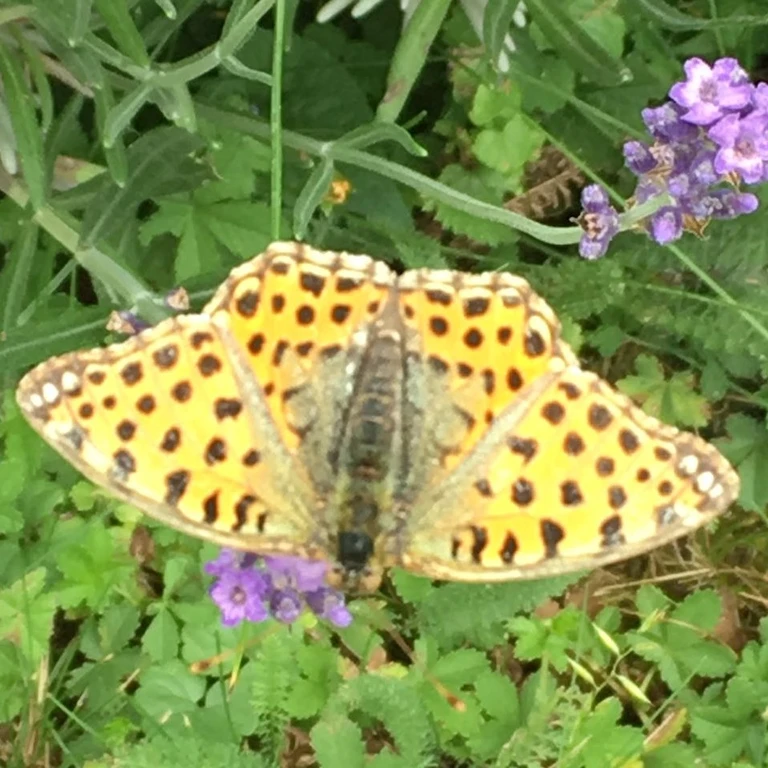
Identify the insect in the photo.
Issoria lathonia
